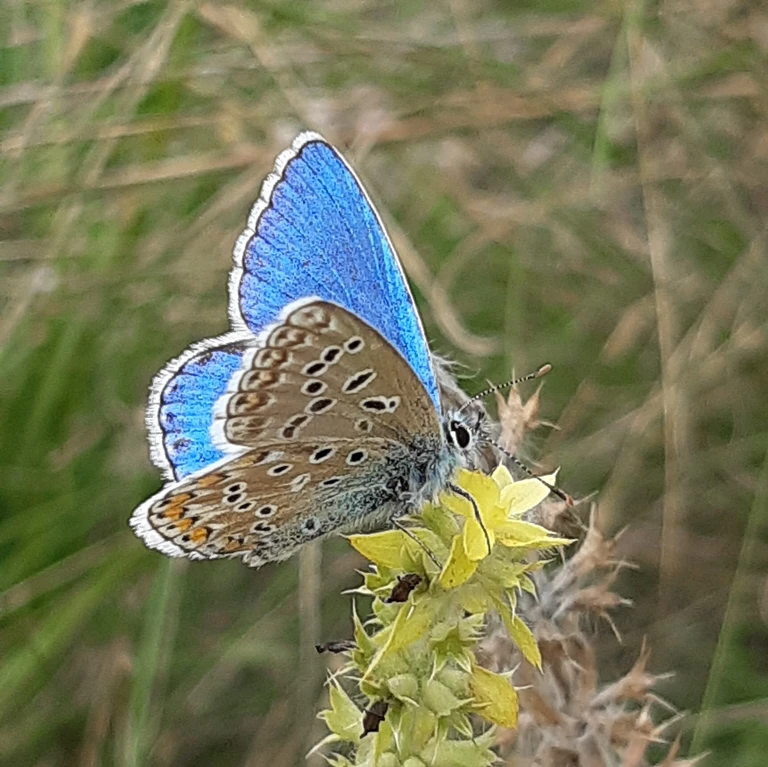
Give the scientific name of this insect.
Lysandra bellargus
